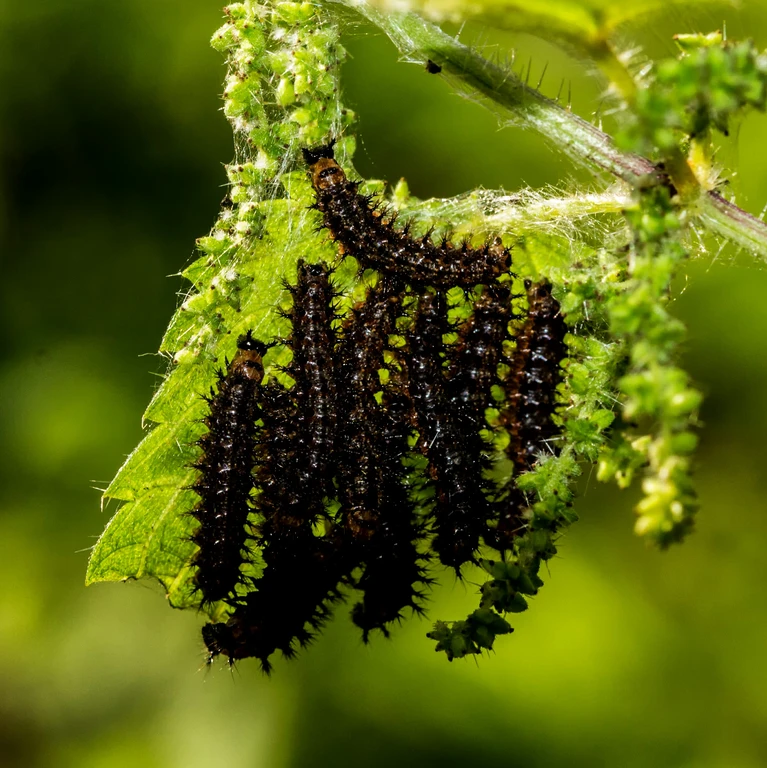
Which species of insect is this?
Araschnia levana
